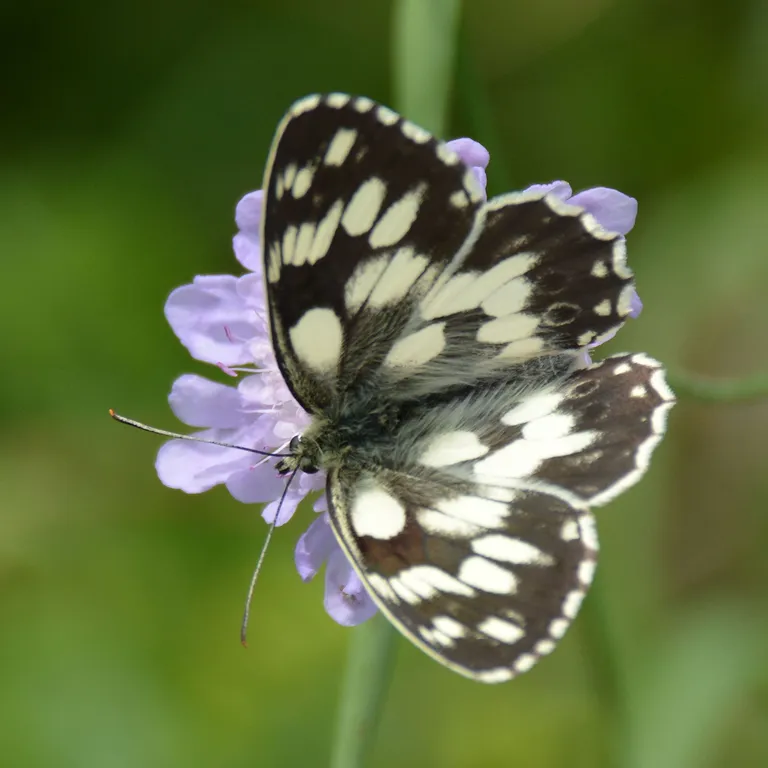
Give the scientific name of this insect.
Melanargia galathea
